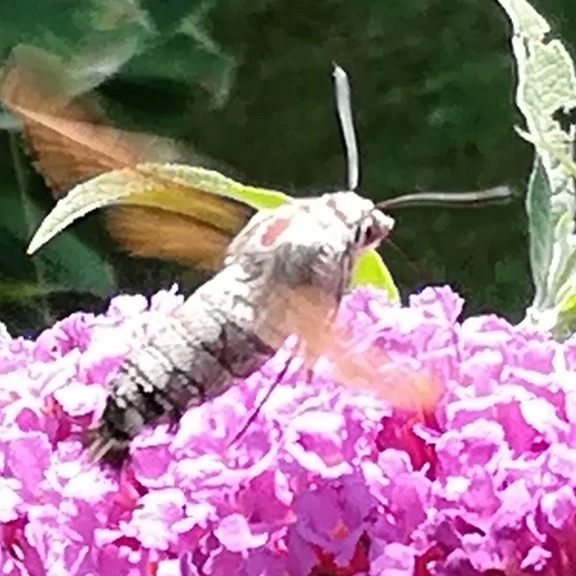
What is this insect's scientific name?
Macroglossum stellatarum
